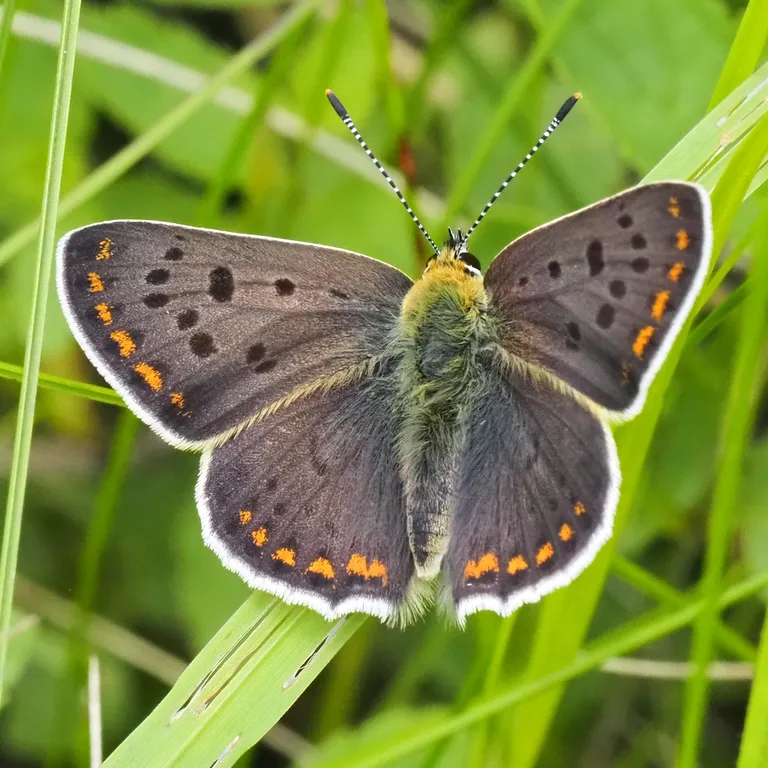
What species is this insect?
Lycaena tityrus (also Loweia tityrus)
